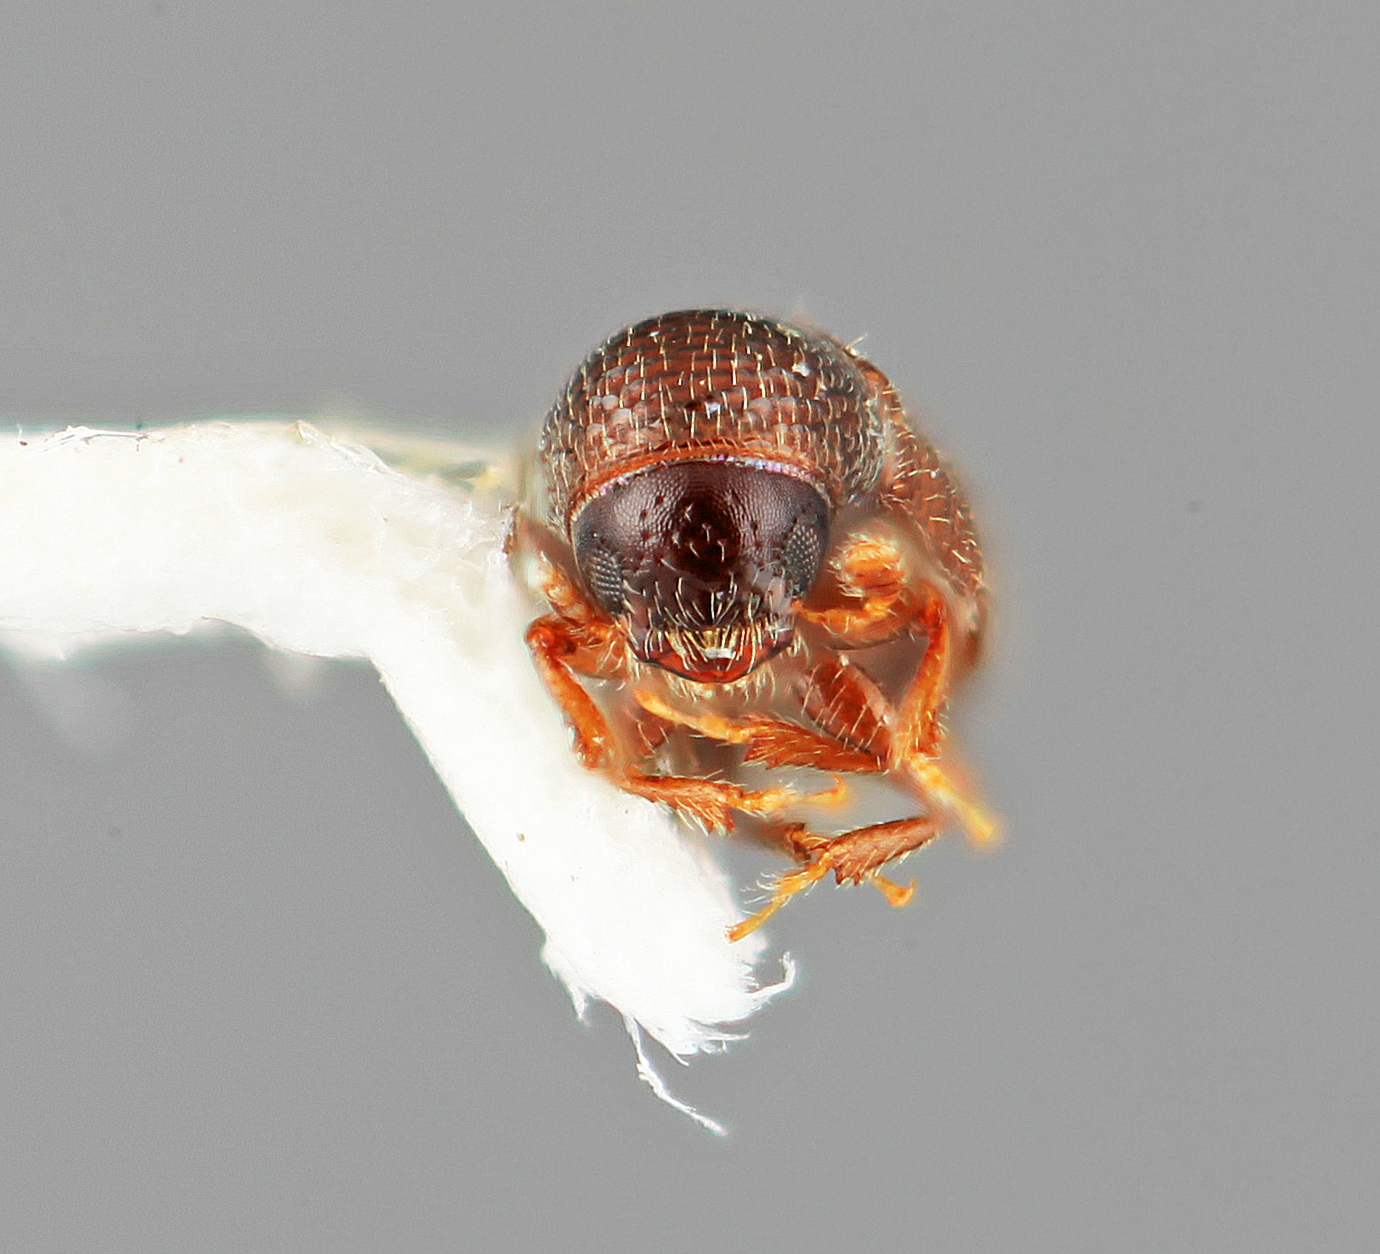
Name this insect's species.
Pityophthorus simplicis
